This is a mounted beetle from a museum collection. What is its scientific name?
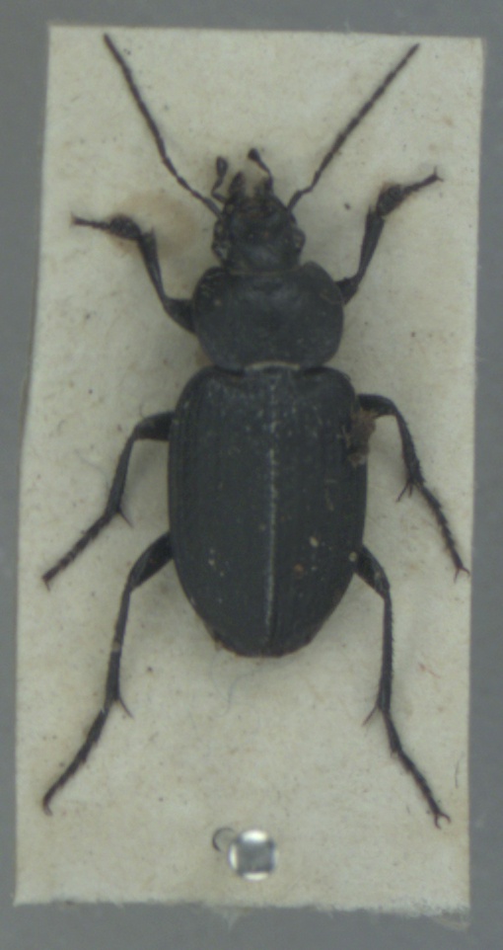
Licinus punctatulus
